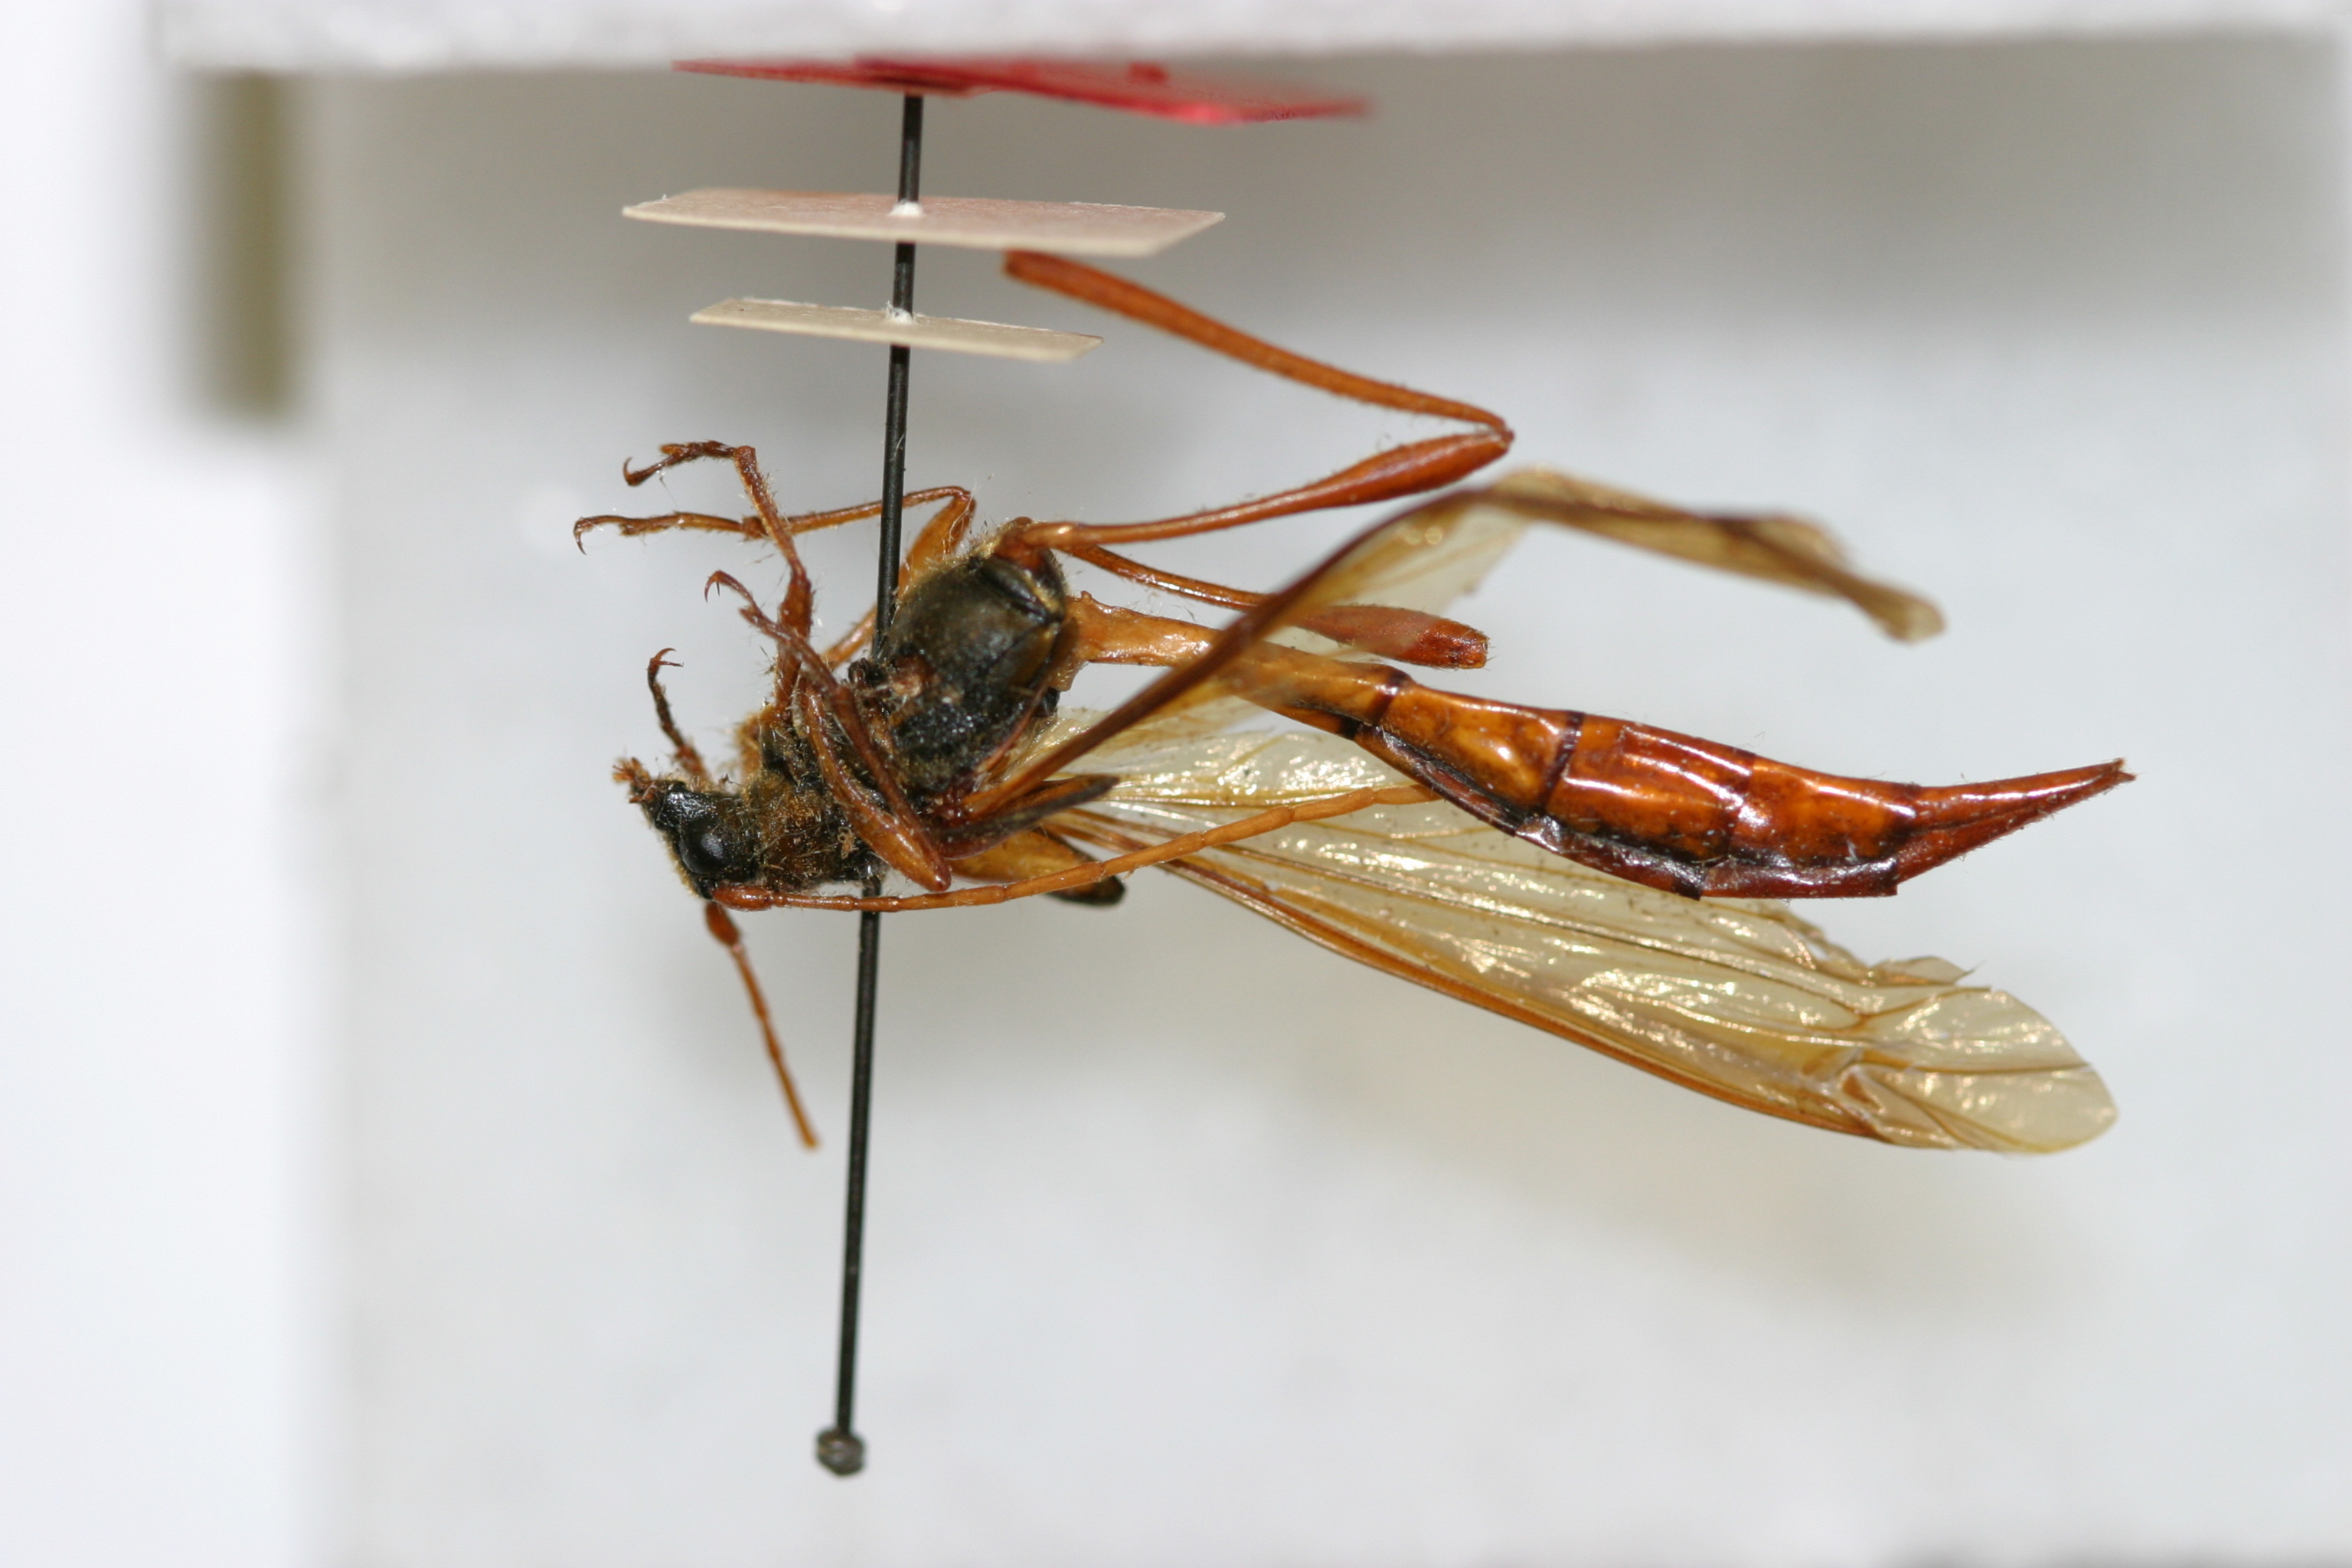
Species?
Necydalis marginipennis
